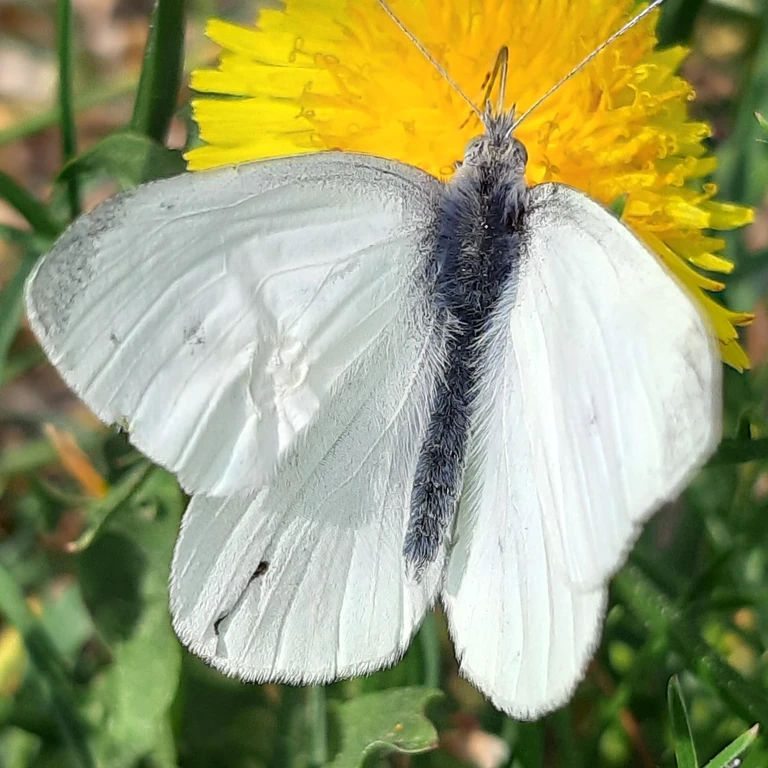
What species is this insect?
Pieris rapae
